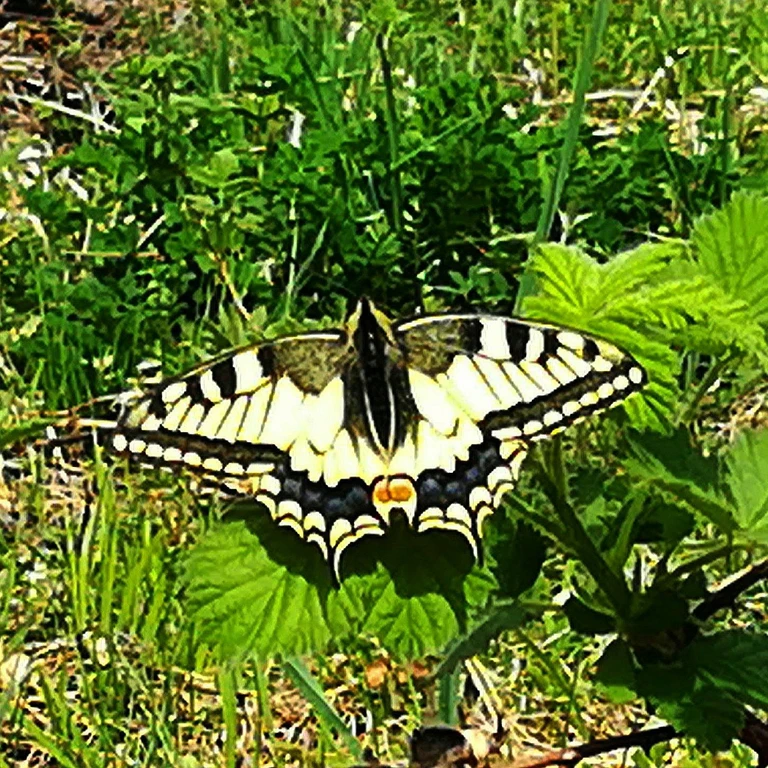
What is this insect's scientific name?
Papilio machaon
